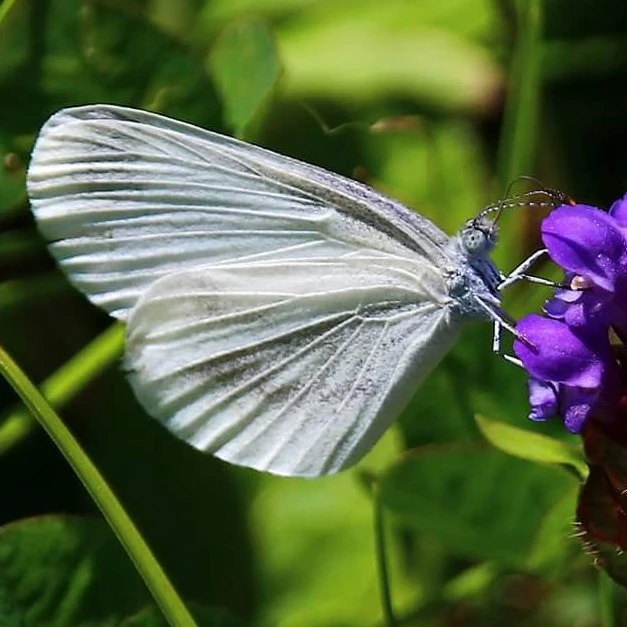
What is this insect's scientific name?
Leptidea sinapis/juvernica
